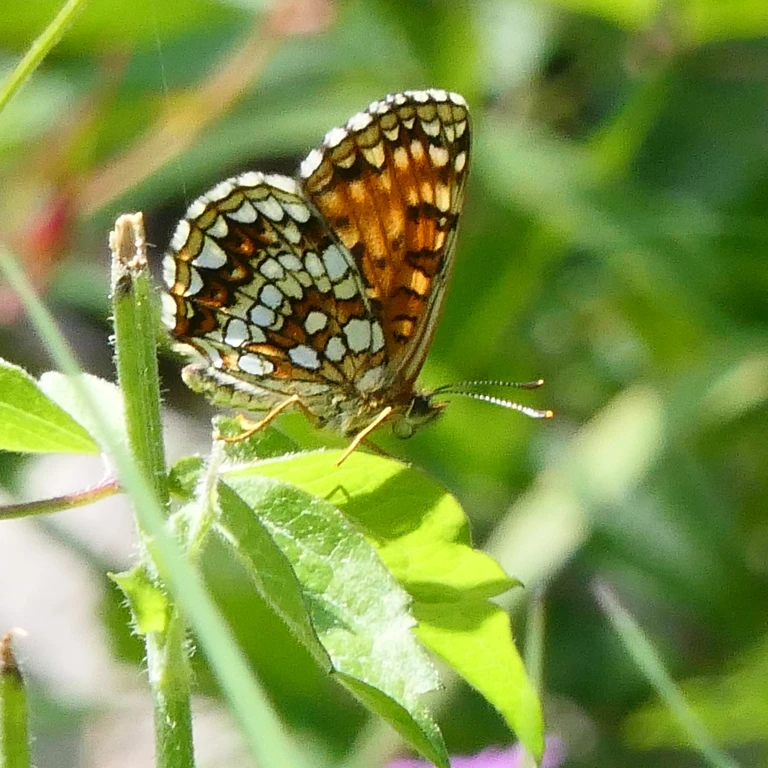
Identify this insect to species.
Melitaea diamina
